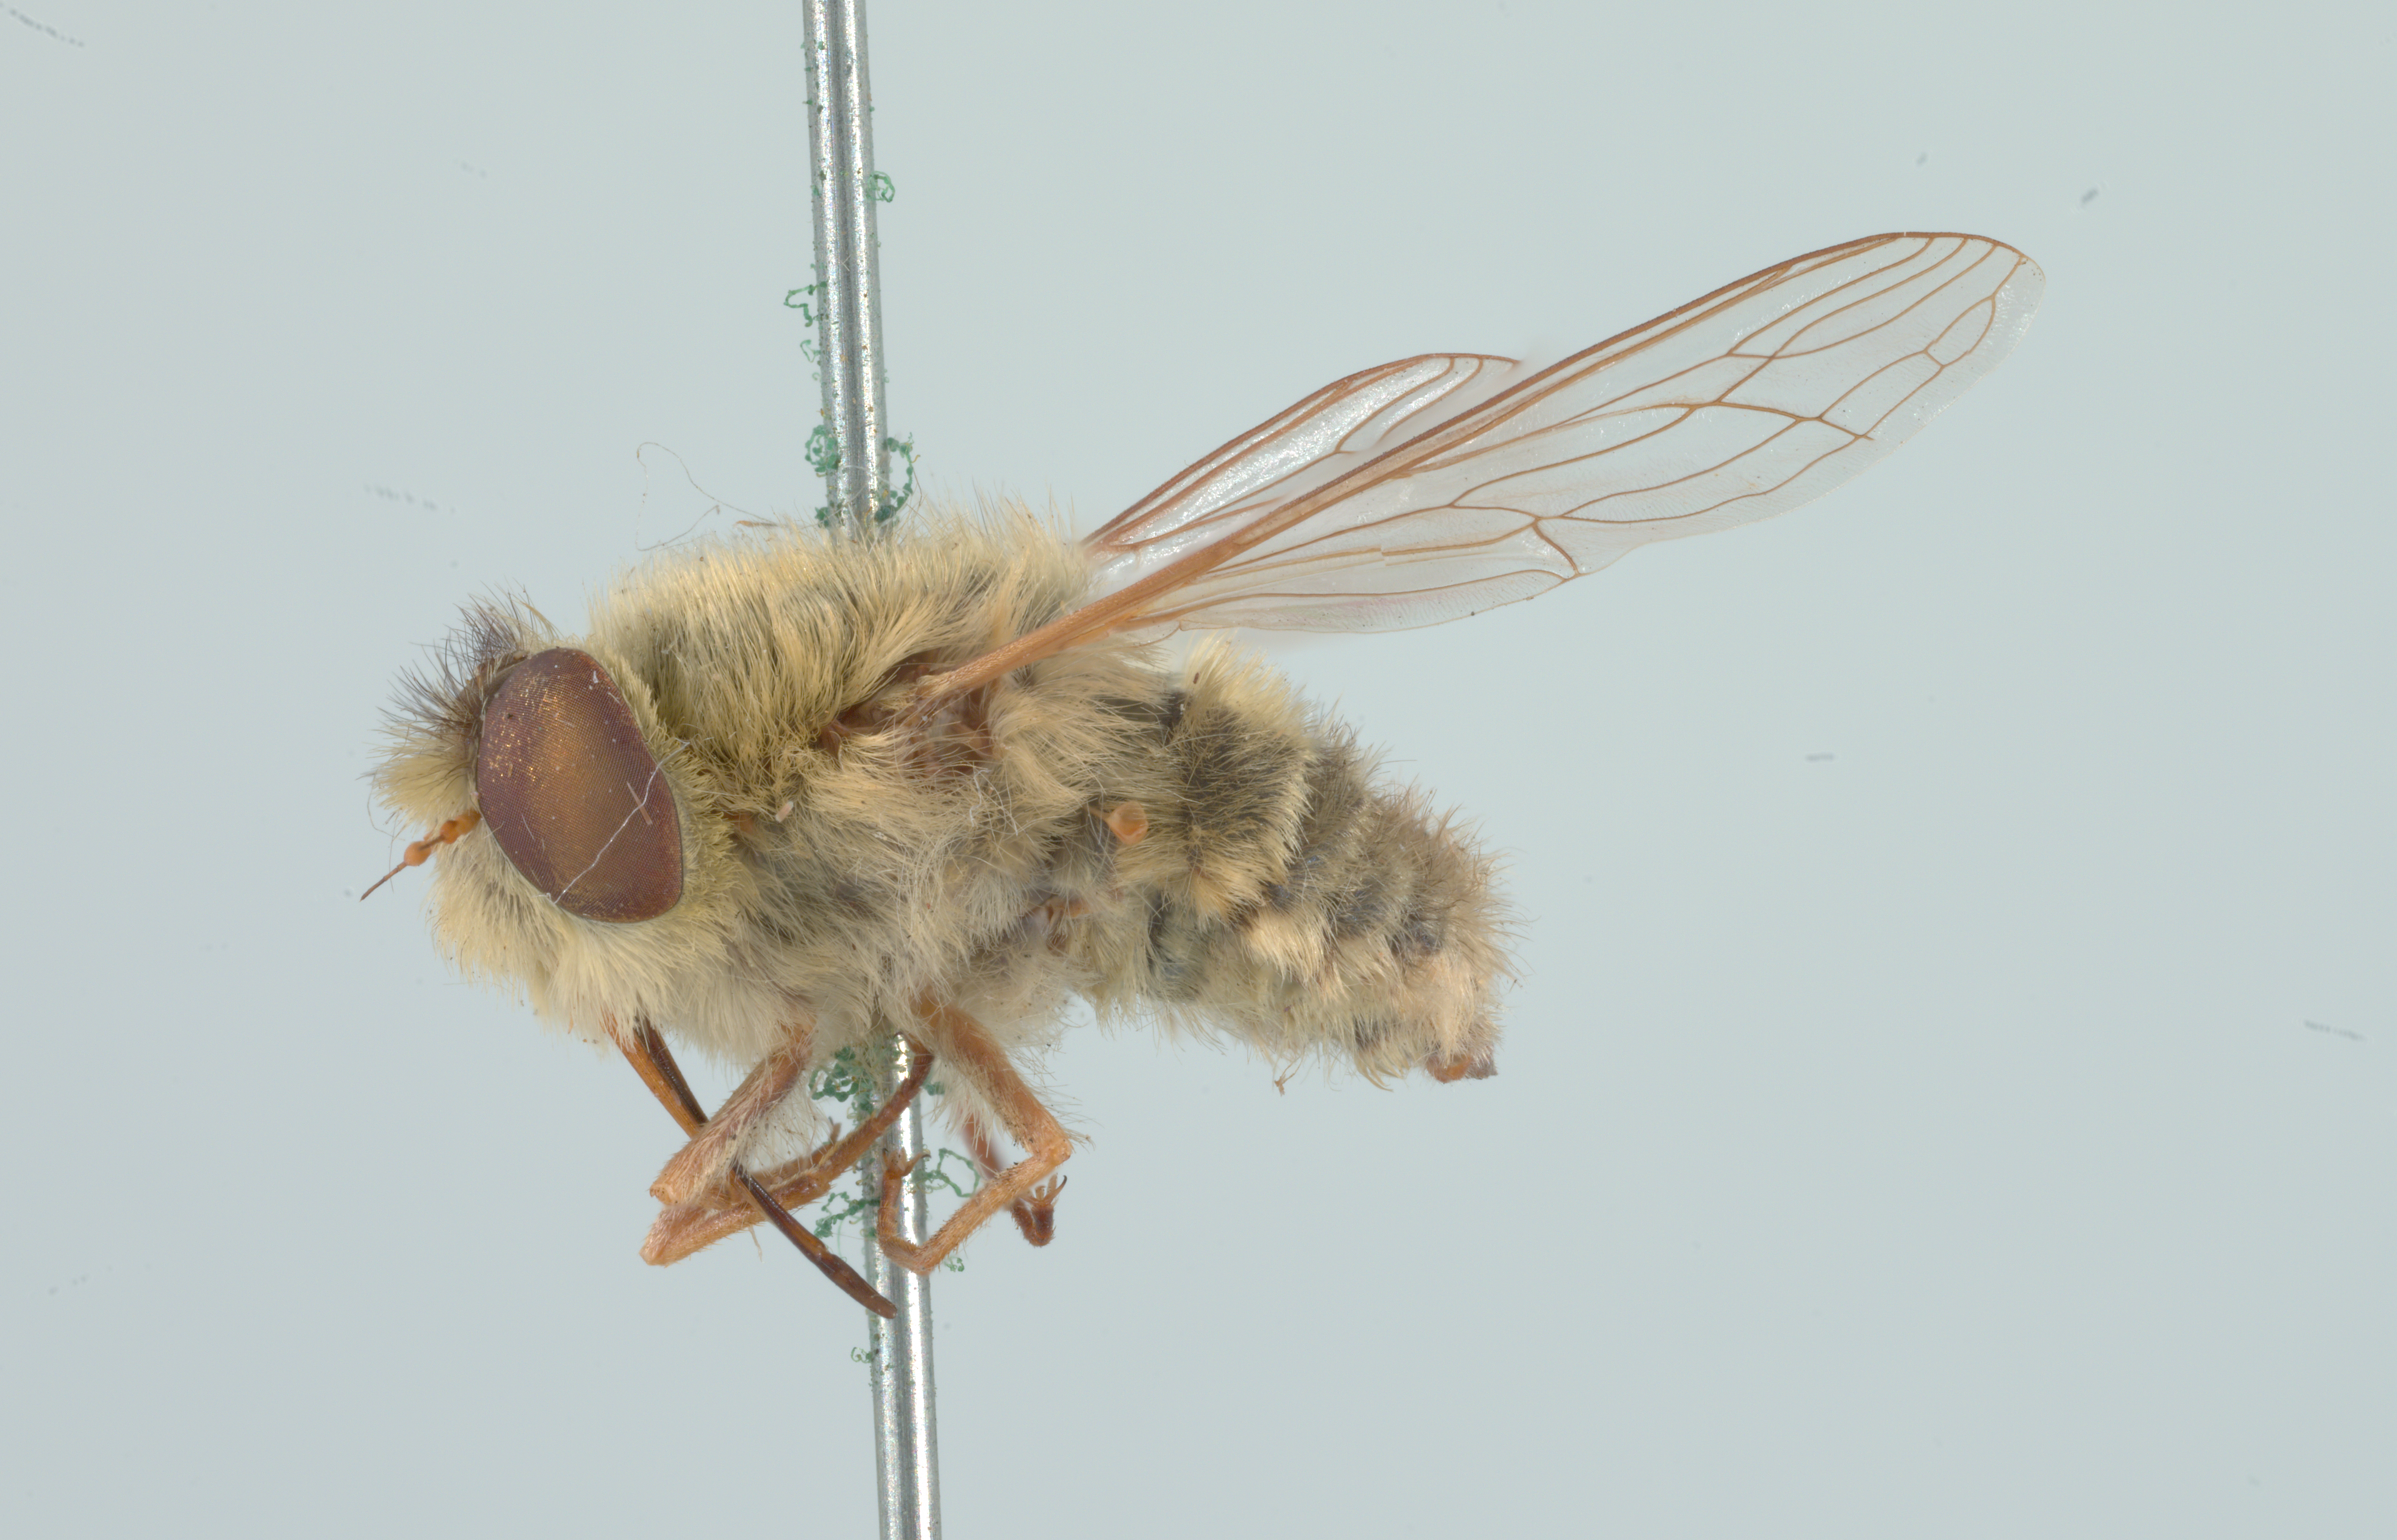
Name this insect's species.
Neorhynchocephalus sackenii
